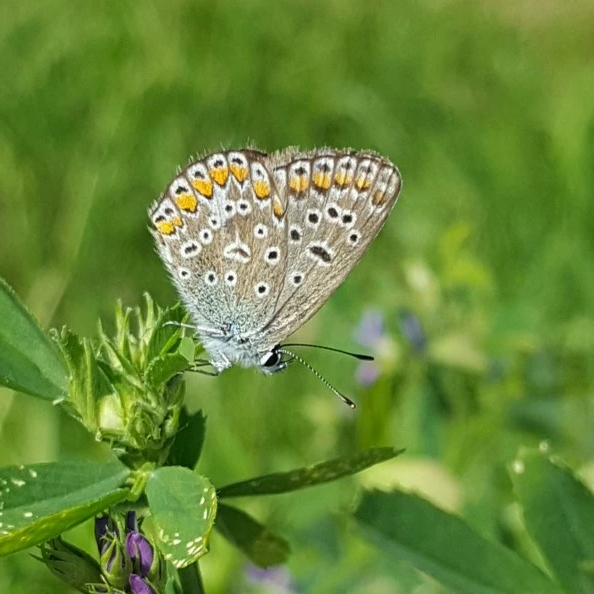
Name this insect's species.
Polyommatus icarus
